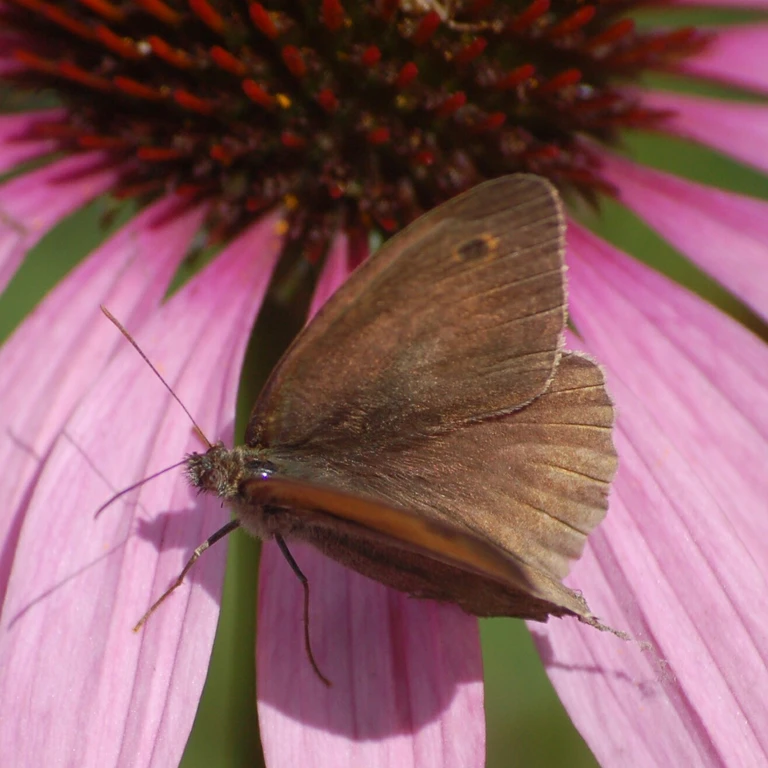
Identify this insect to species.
Maniola jurtina
